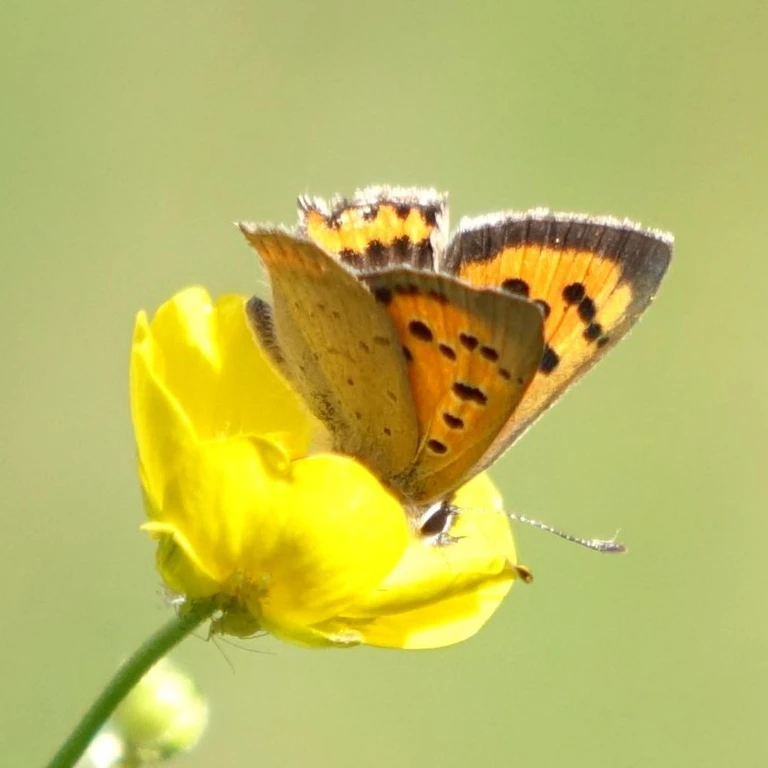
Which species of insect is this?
Lycaena phlaeas
